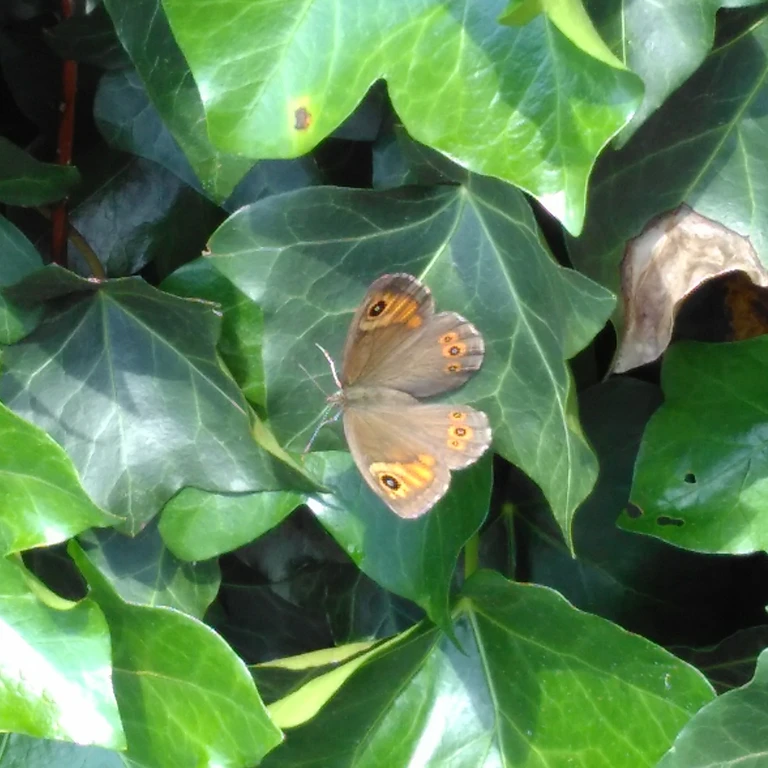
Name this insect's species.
Lasiommata maera (also Pararge maera)
